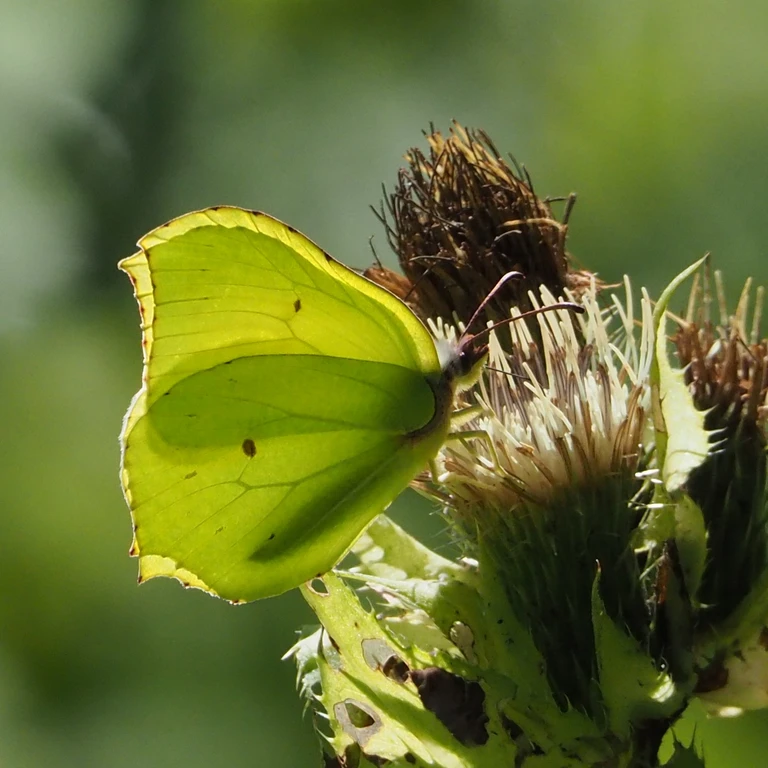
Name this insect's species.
Gonepteryx rhamni
